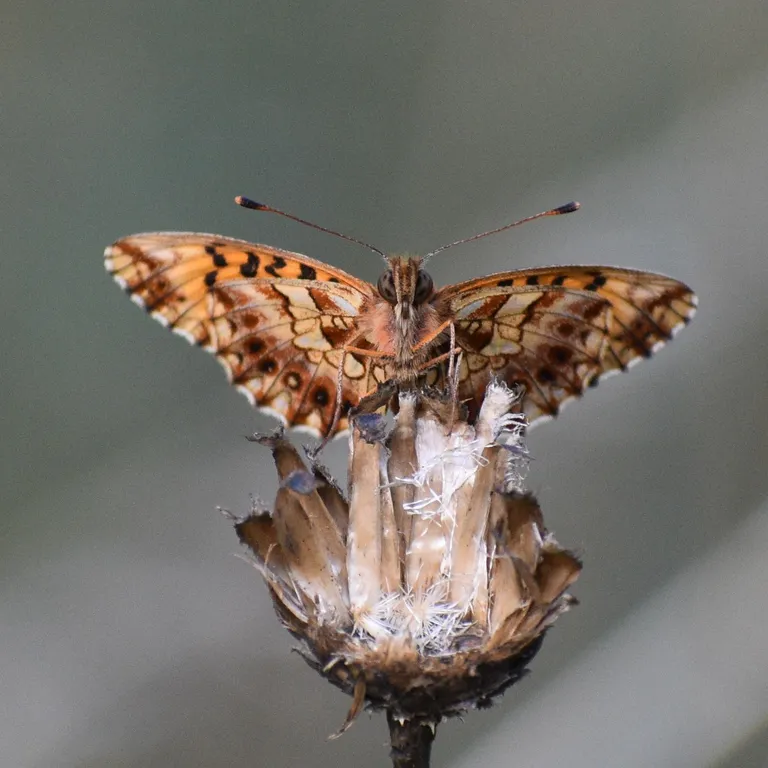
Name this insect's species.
Boloria dia
